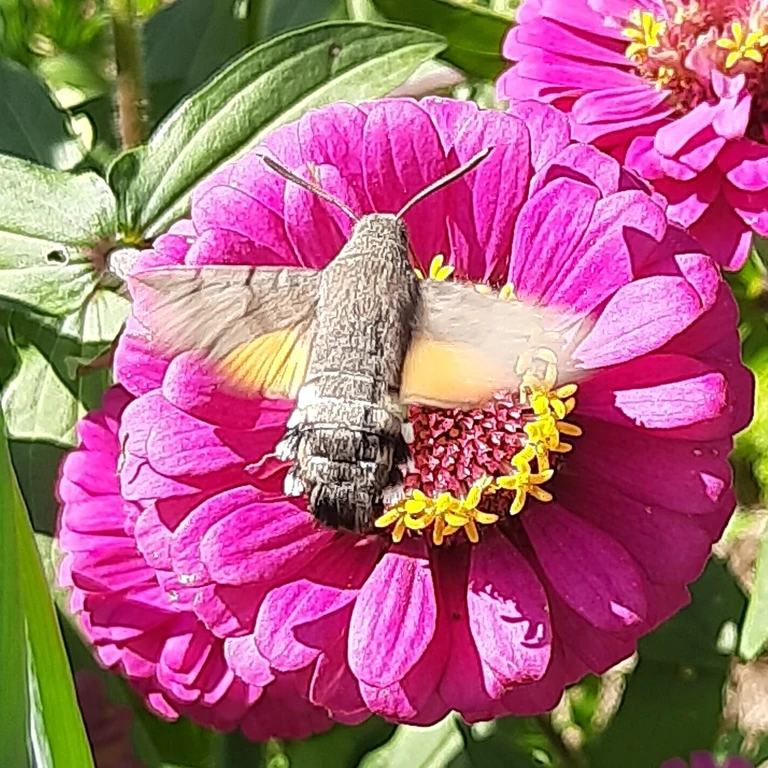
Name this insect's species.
Macroglossum stellatarum
